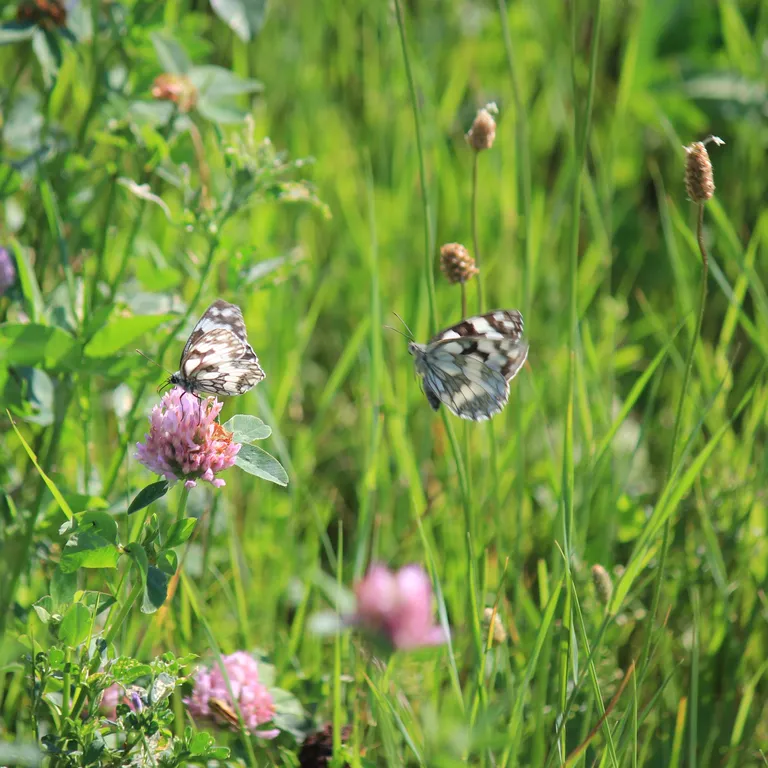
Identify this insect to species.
Melanargia galathea
